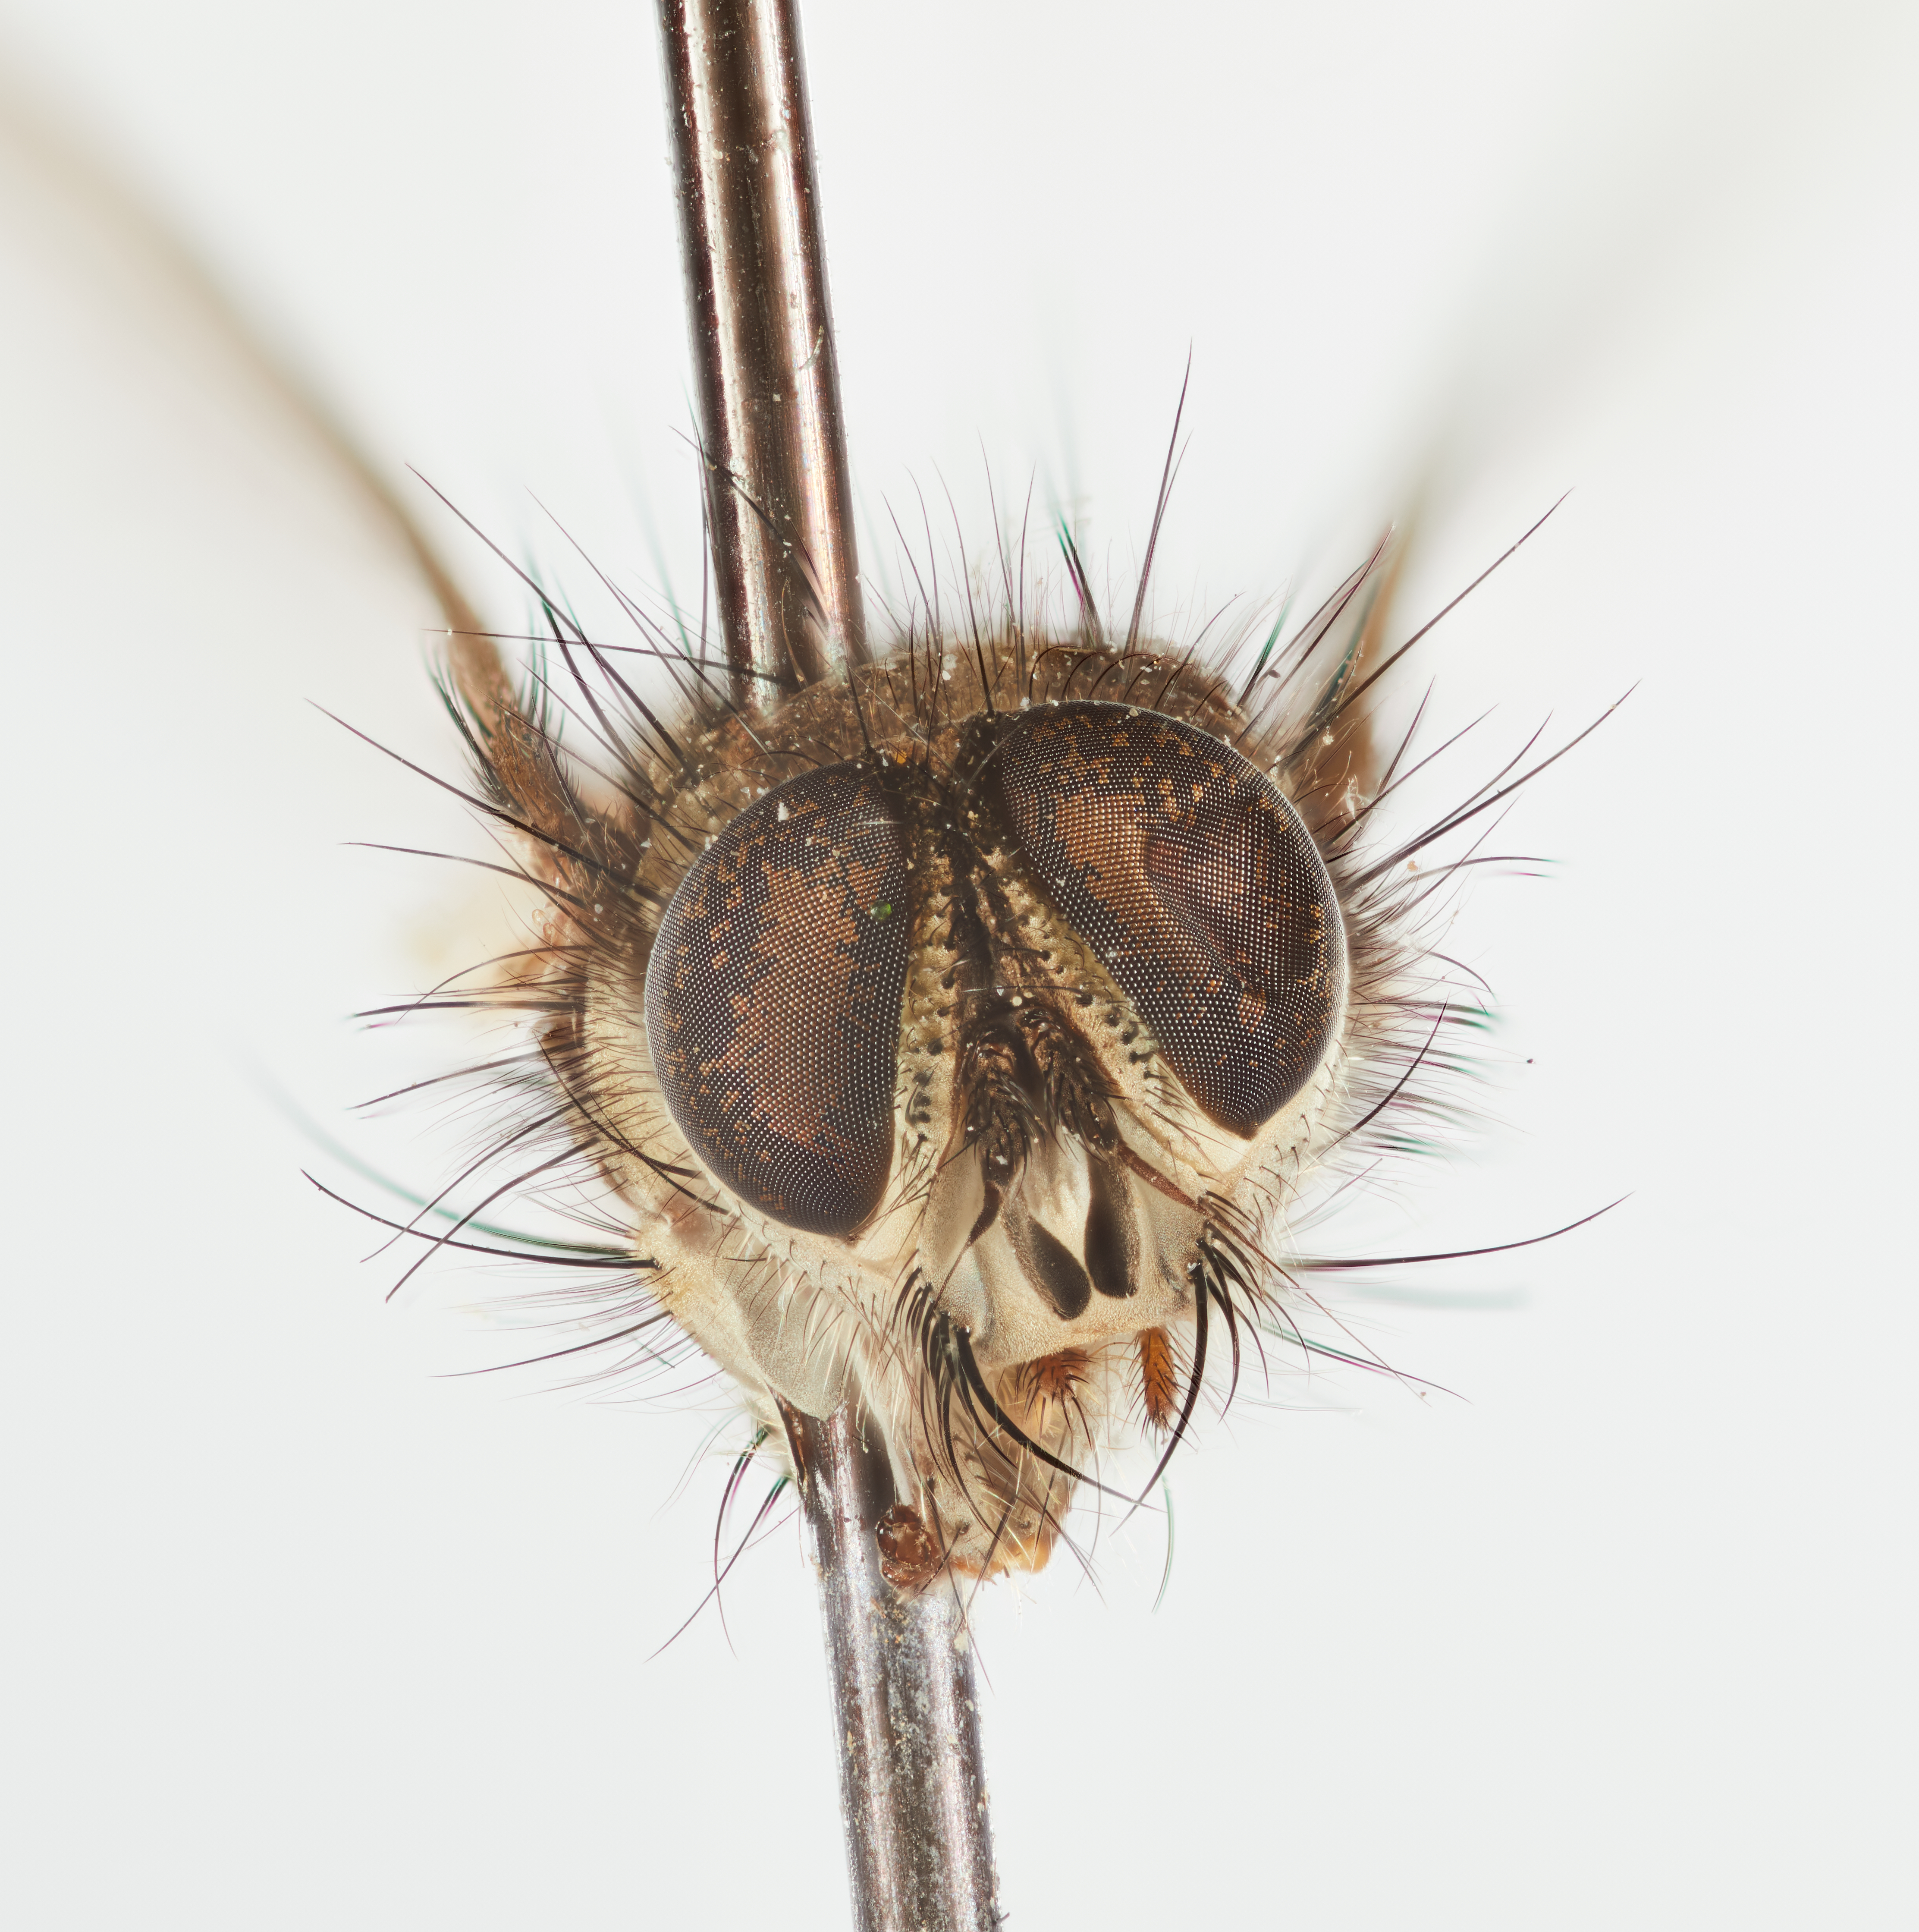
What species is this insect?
Ollachea elongata
